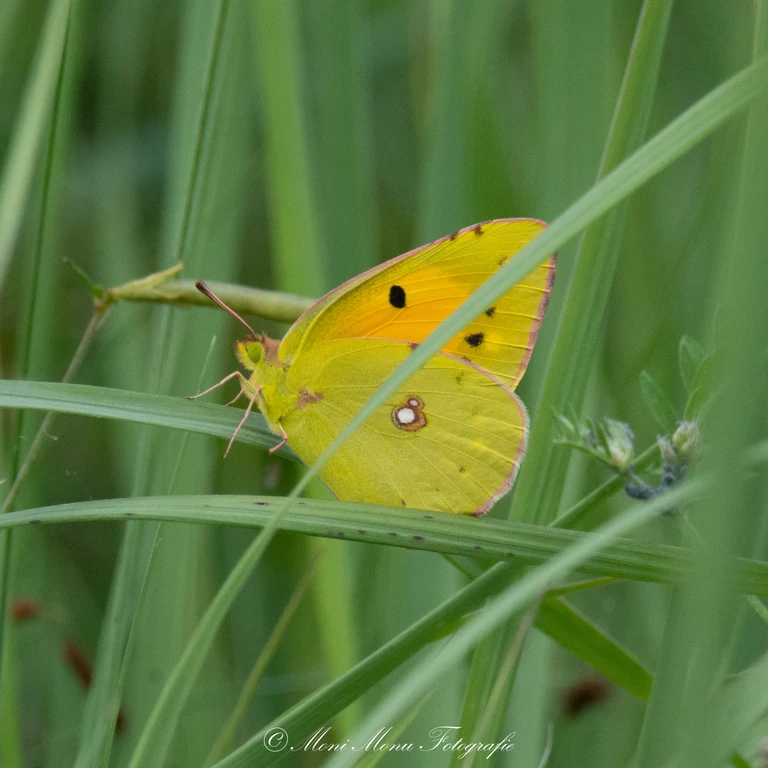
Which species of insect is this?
Colias croceus
